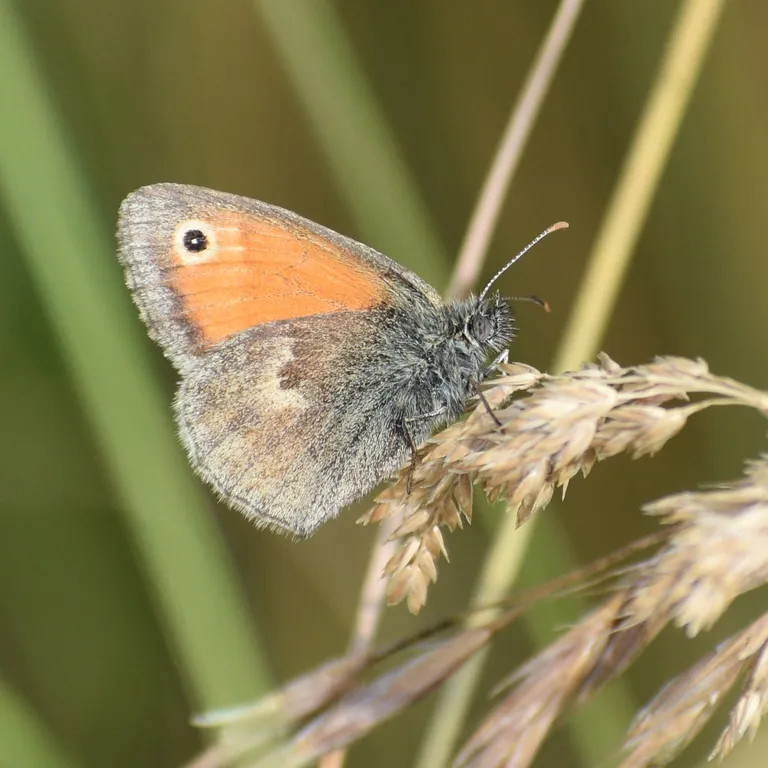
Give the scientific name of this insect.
Coenonympha pamphilus
